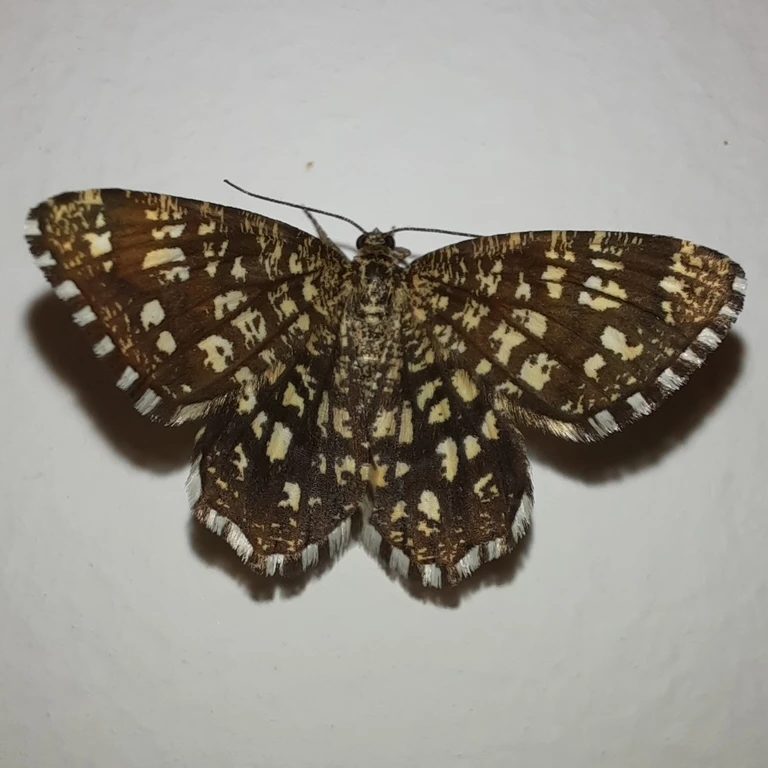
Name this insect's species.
Chiasmia clathrata
